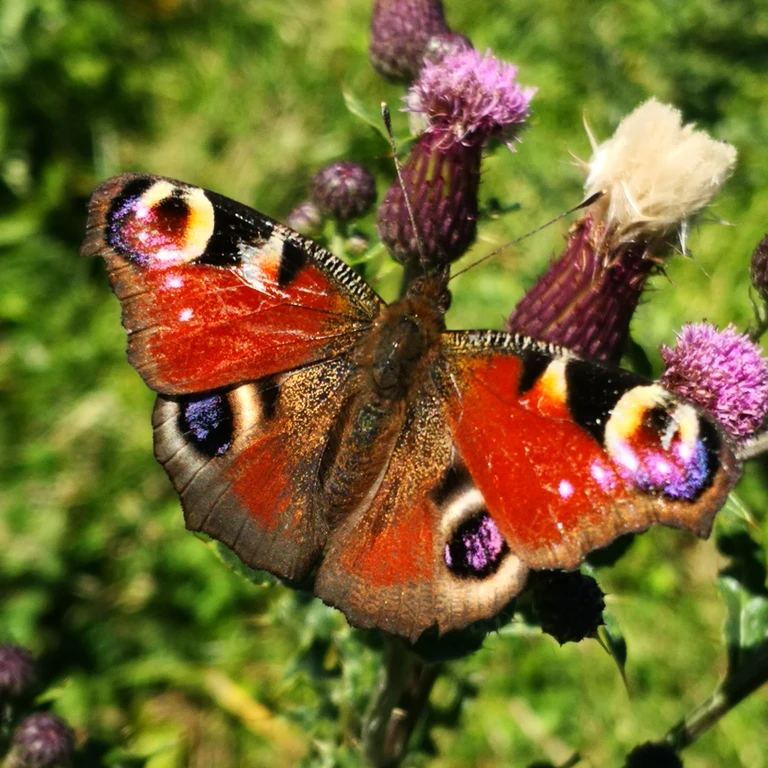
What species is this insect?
Aglais io
